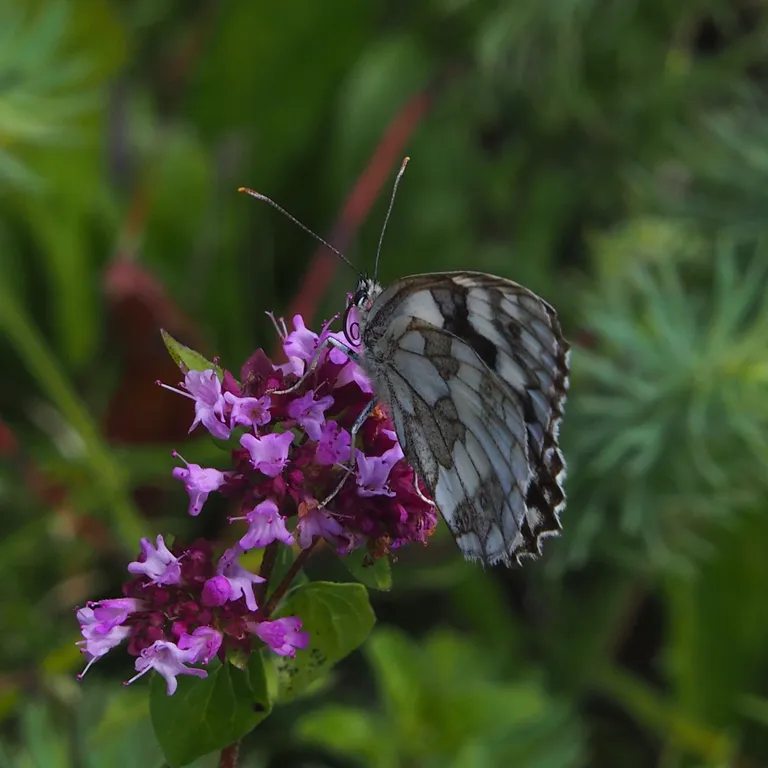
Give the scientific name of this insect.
Melanargia galathea
